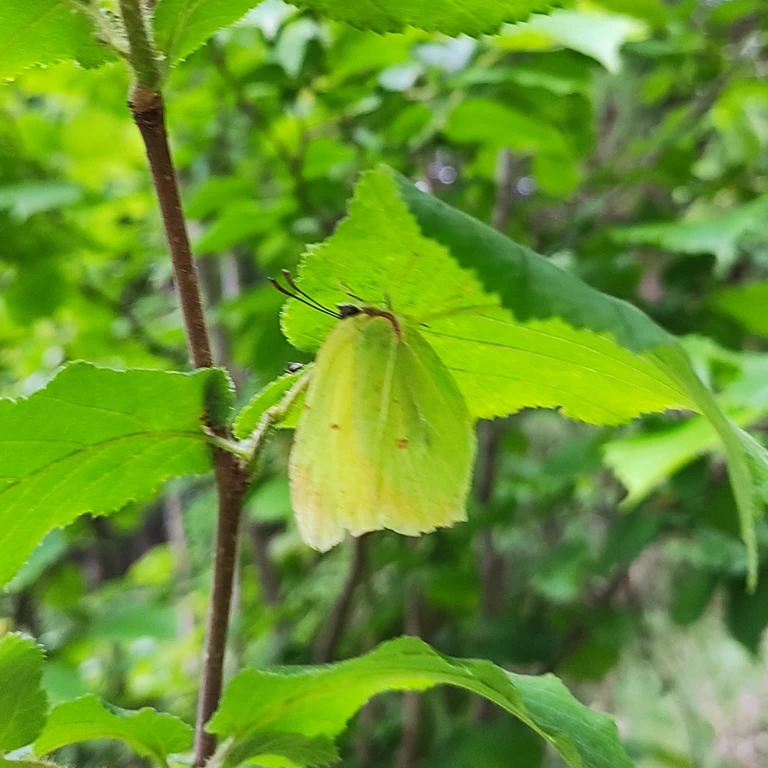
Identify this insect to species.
Gonepteryx rhamni
